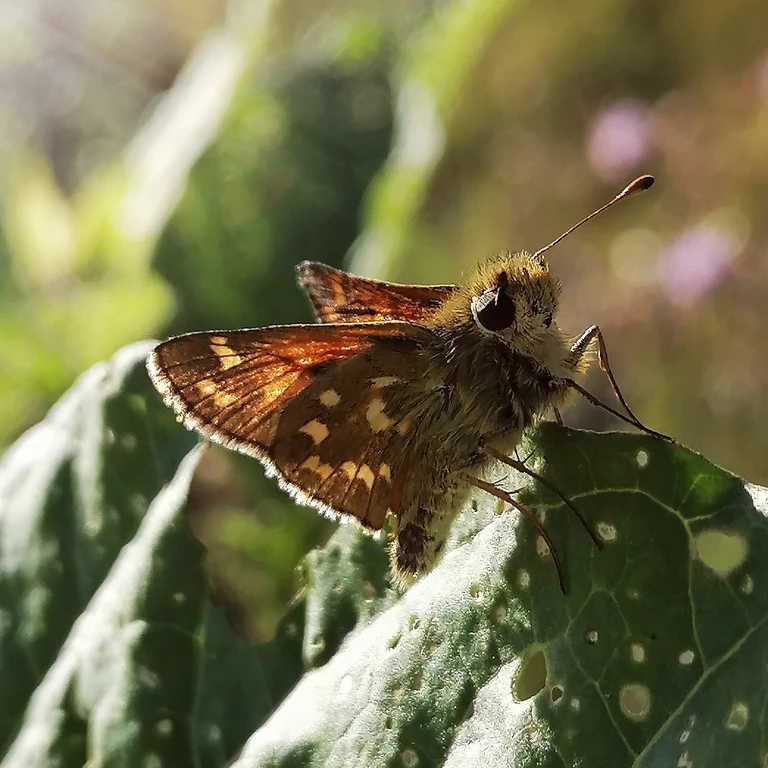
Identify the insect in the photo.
Hesperia comma
